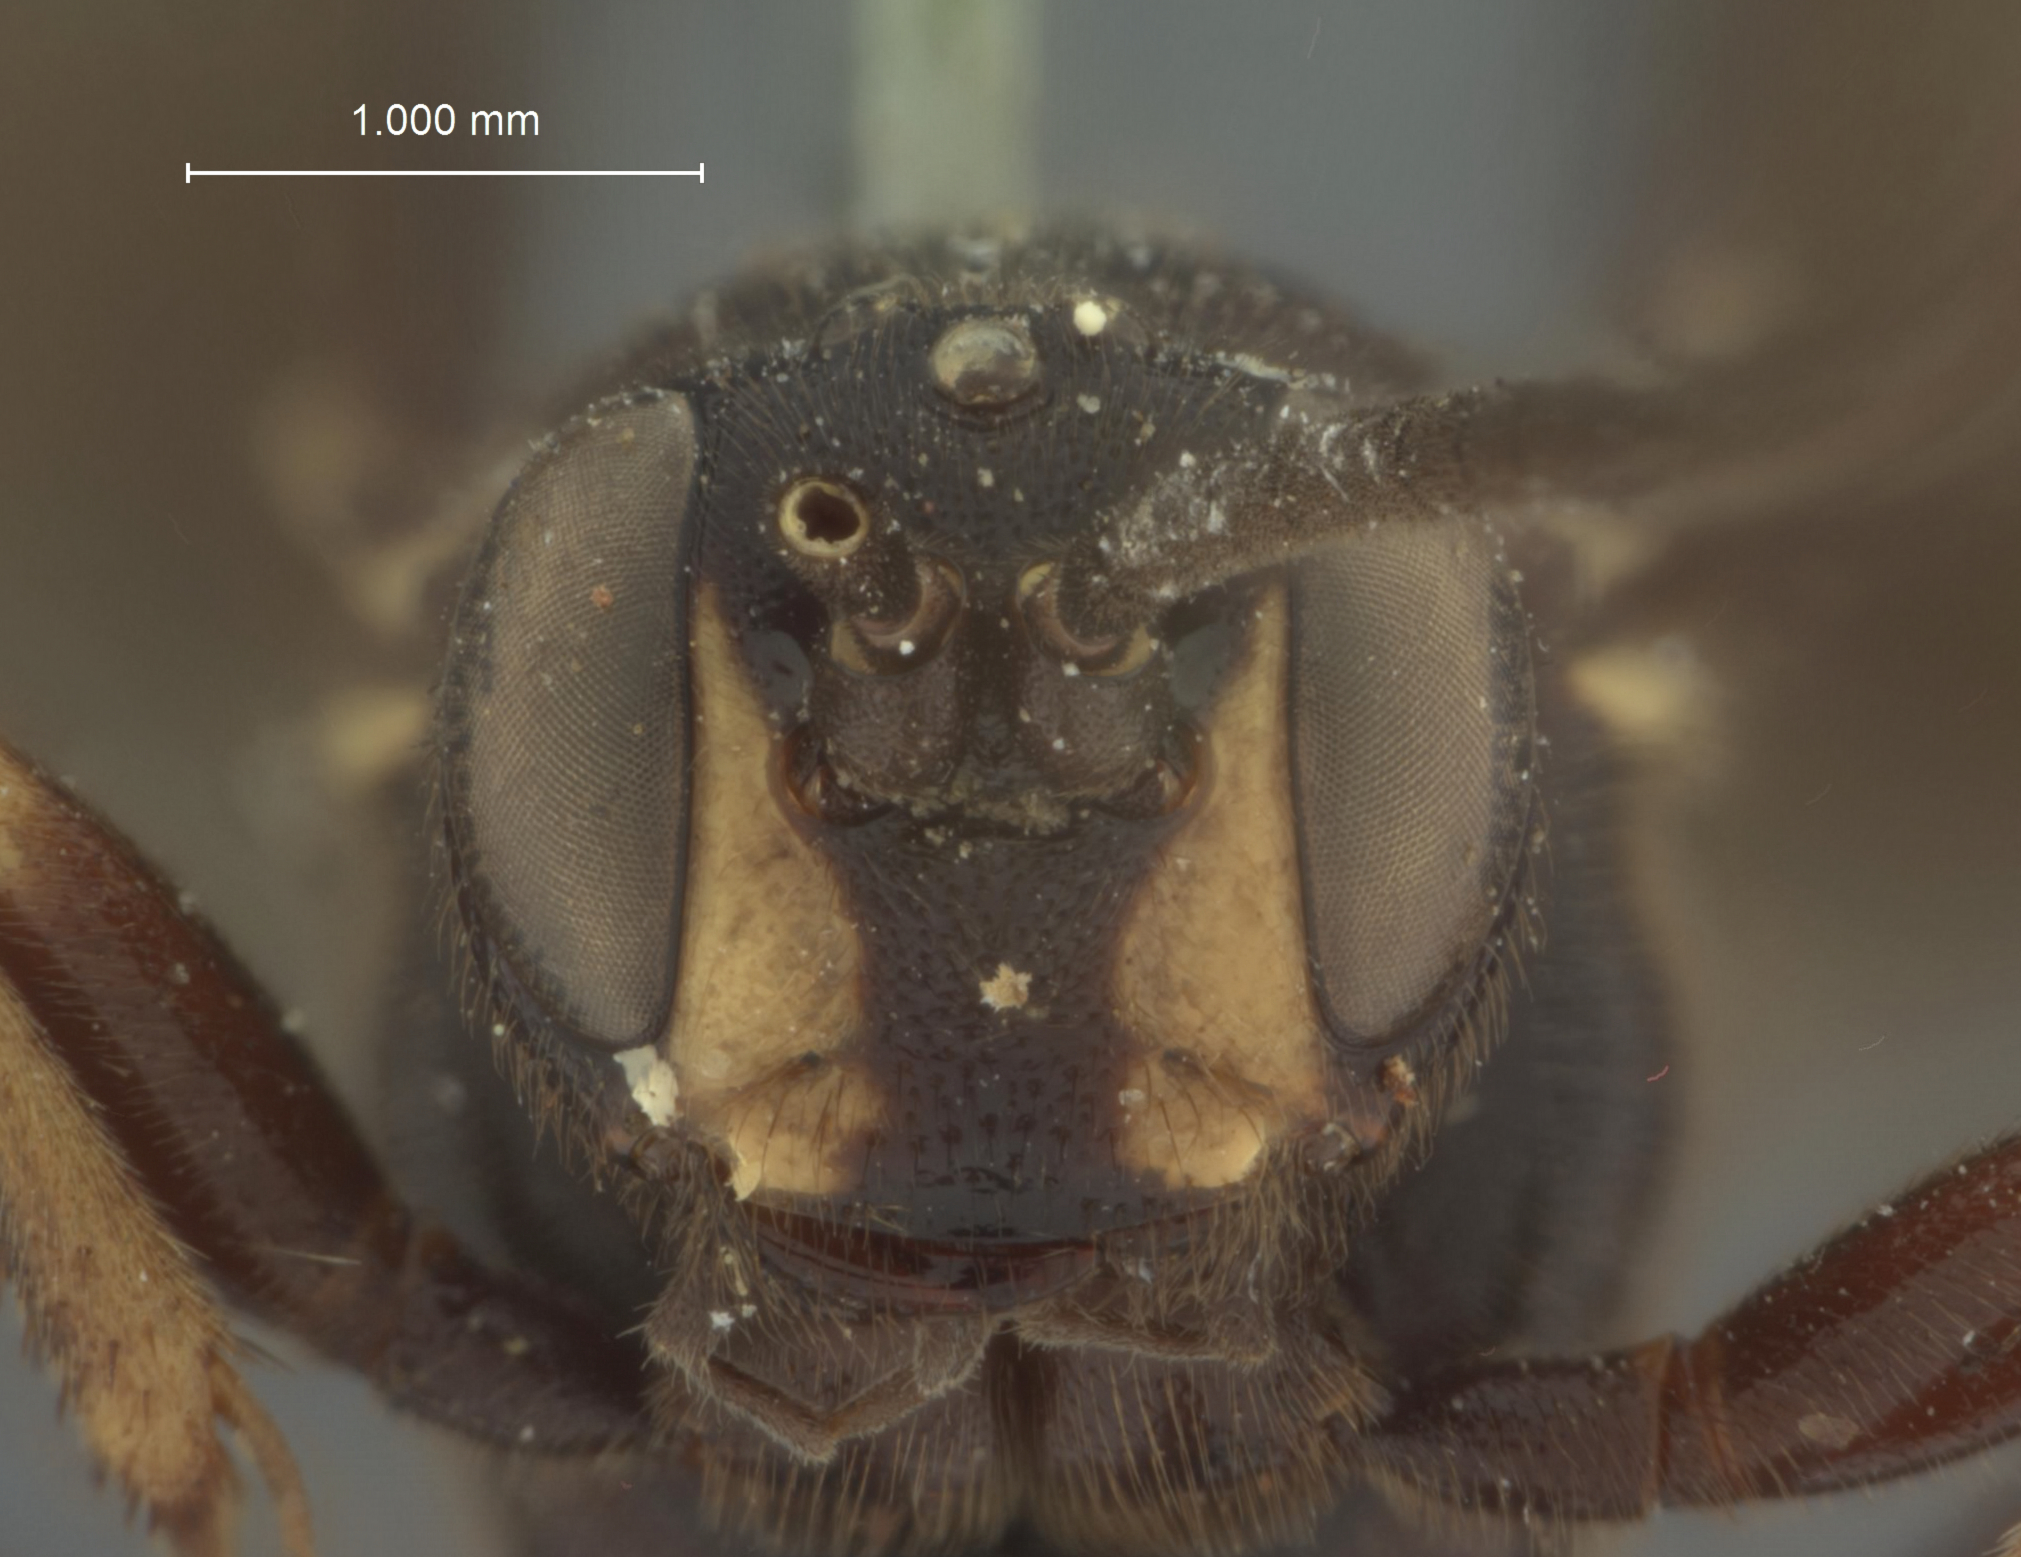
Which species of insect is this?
Ichneumon belfragei
